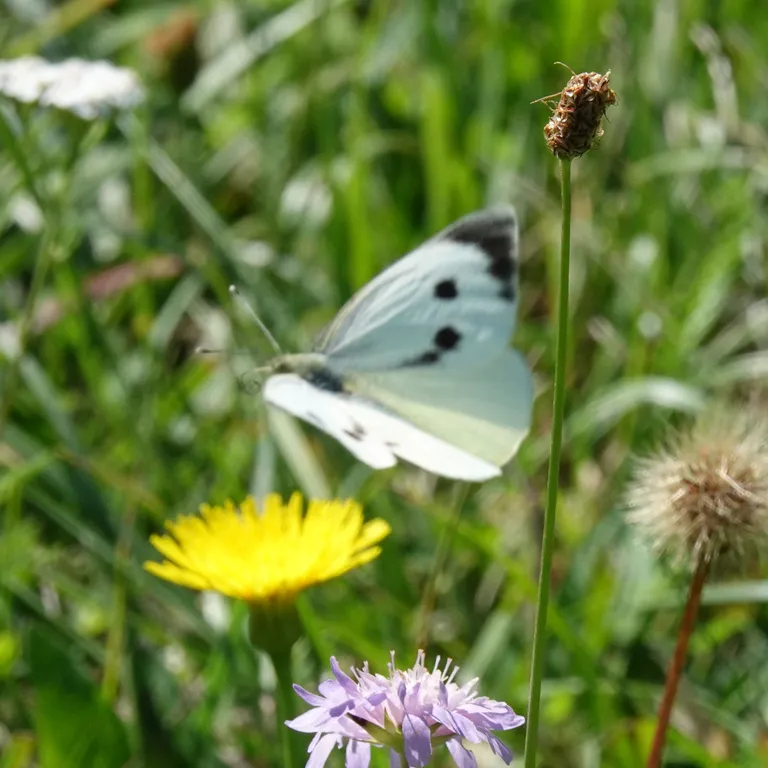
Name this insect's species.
Pieris brassicae
